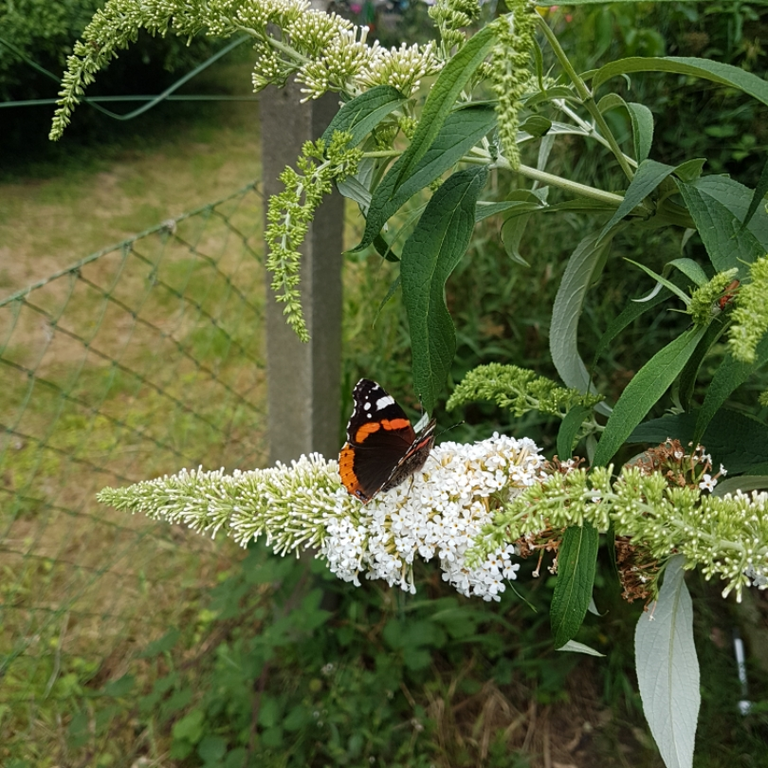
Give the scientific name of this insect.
Vanessa atalanta
